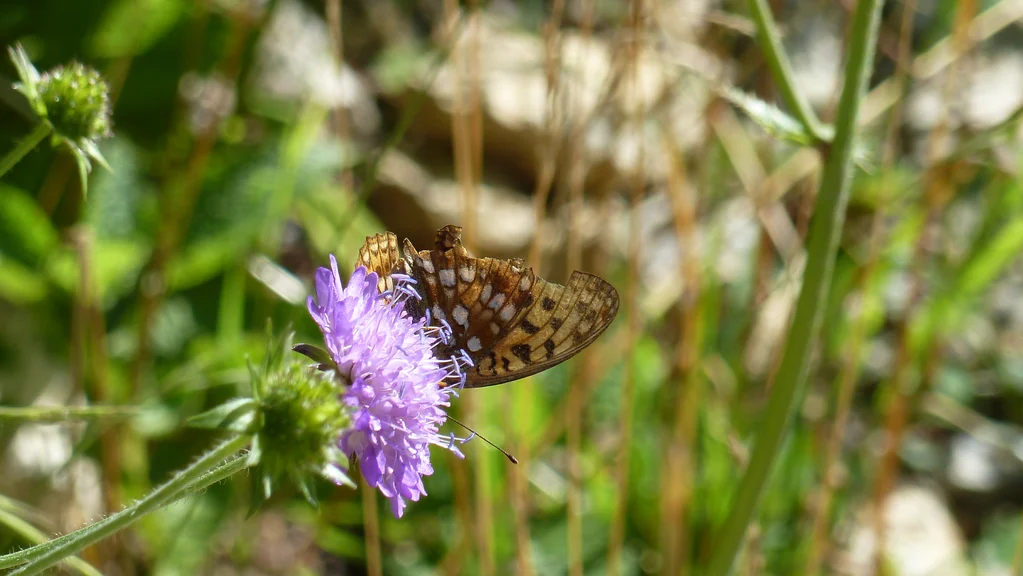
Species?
Fabriciana adippe
